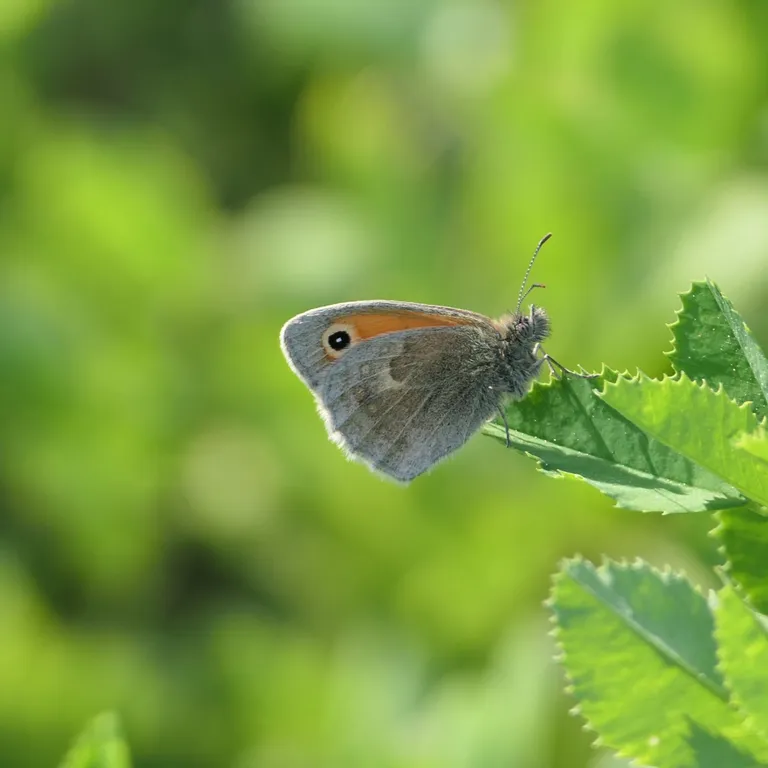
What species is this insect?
Coenonympha pamphilus
